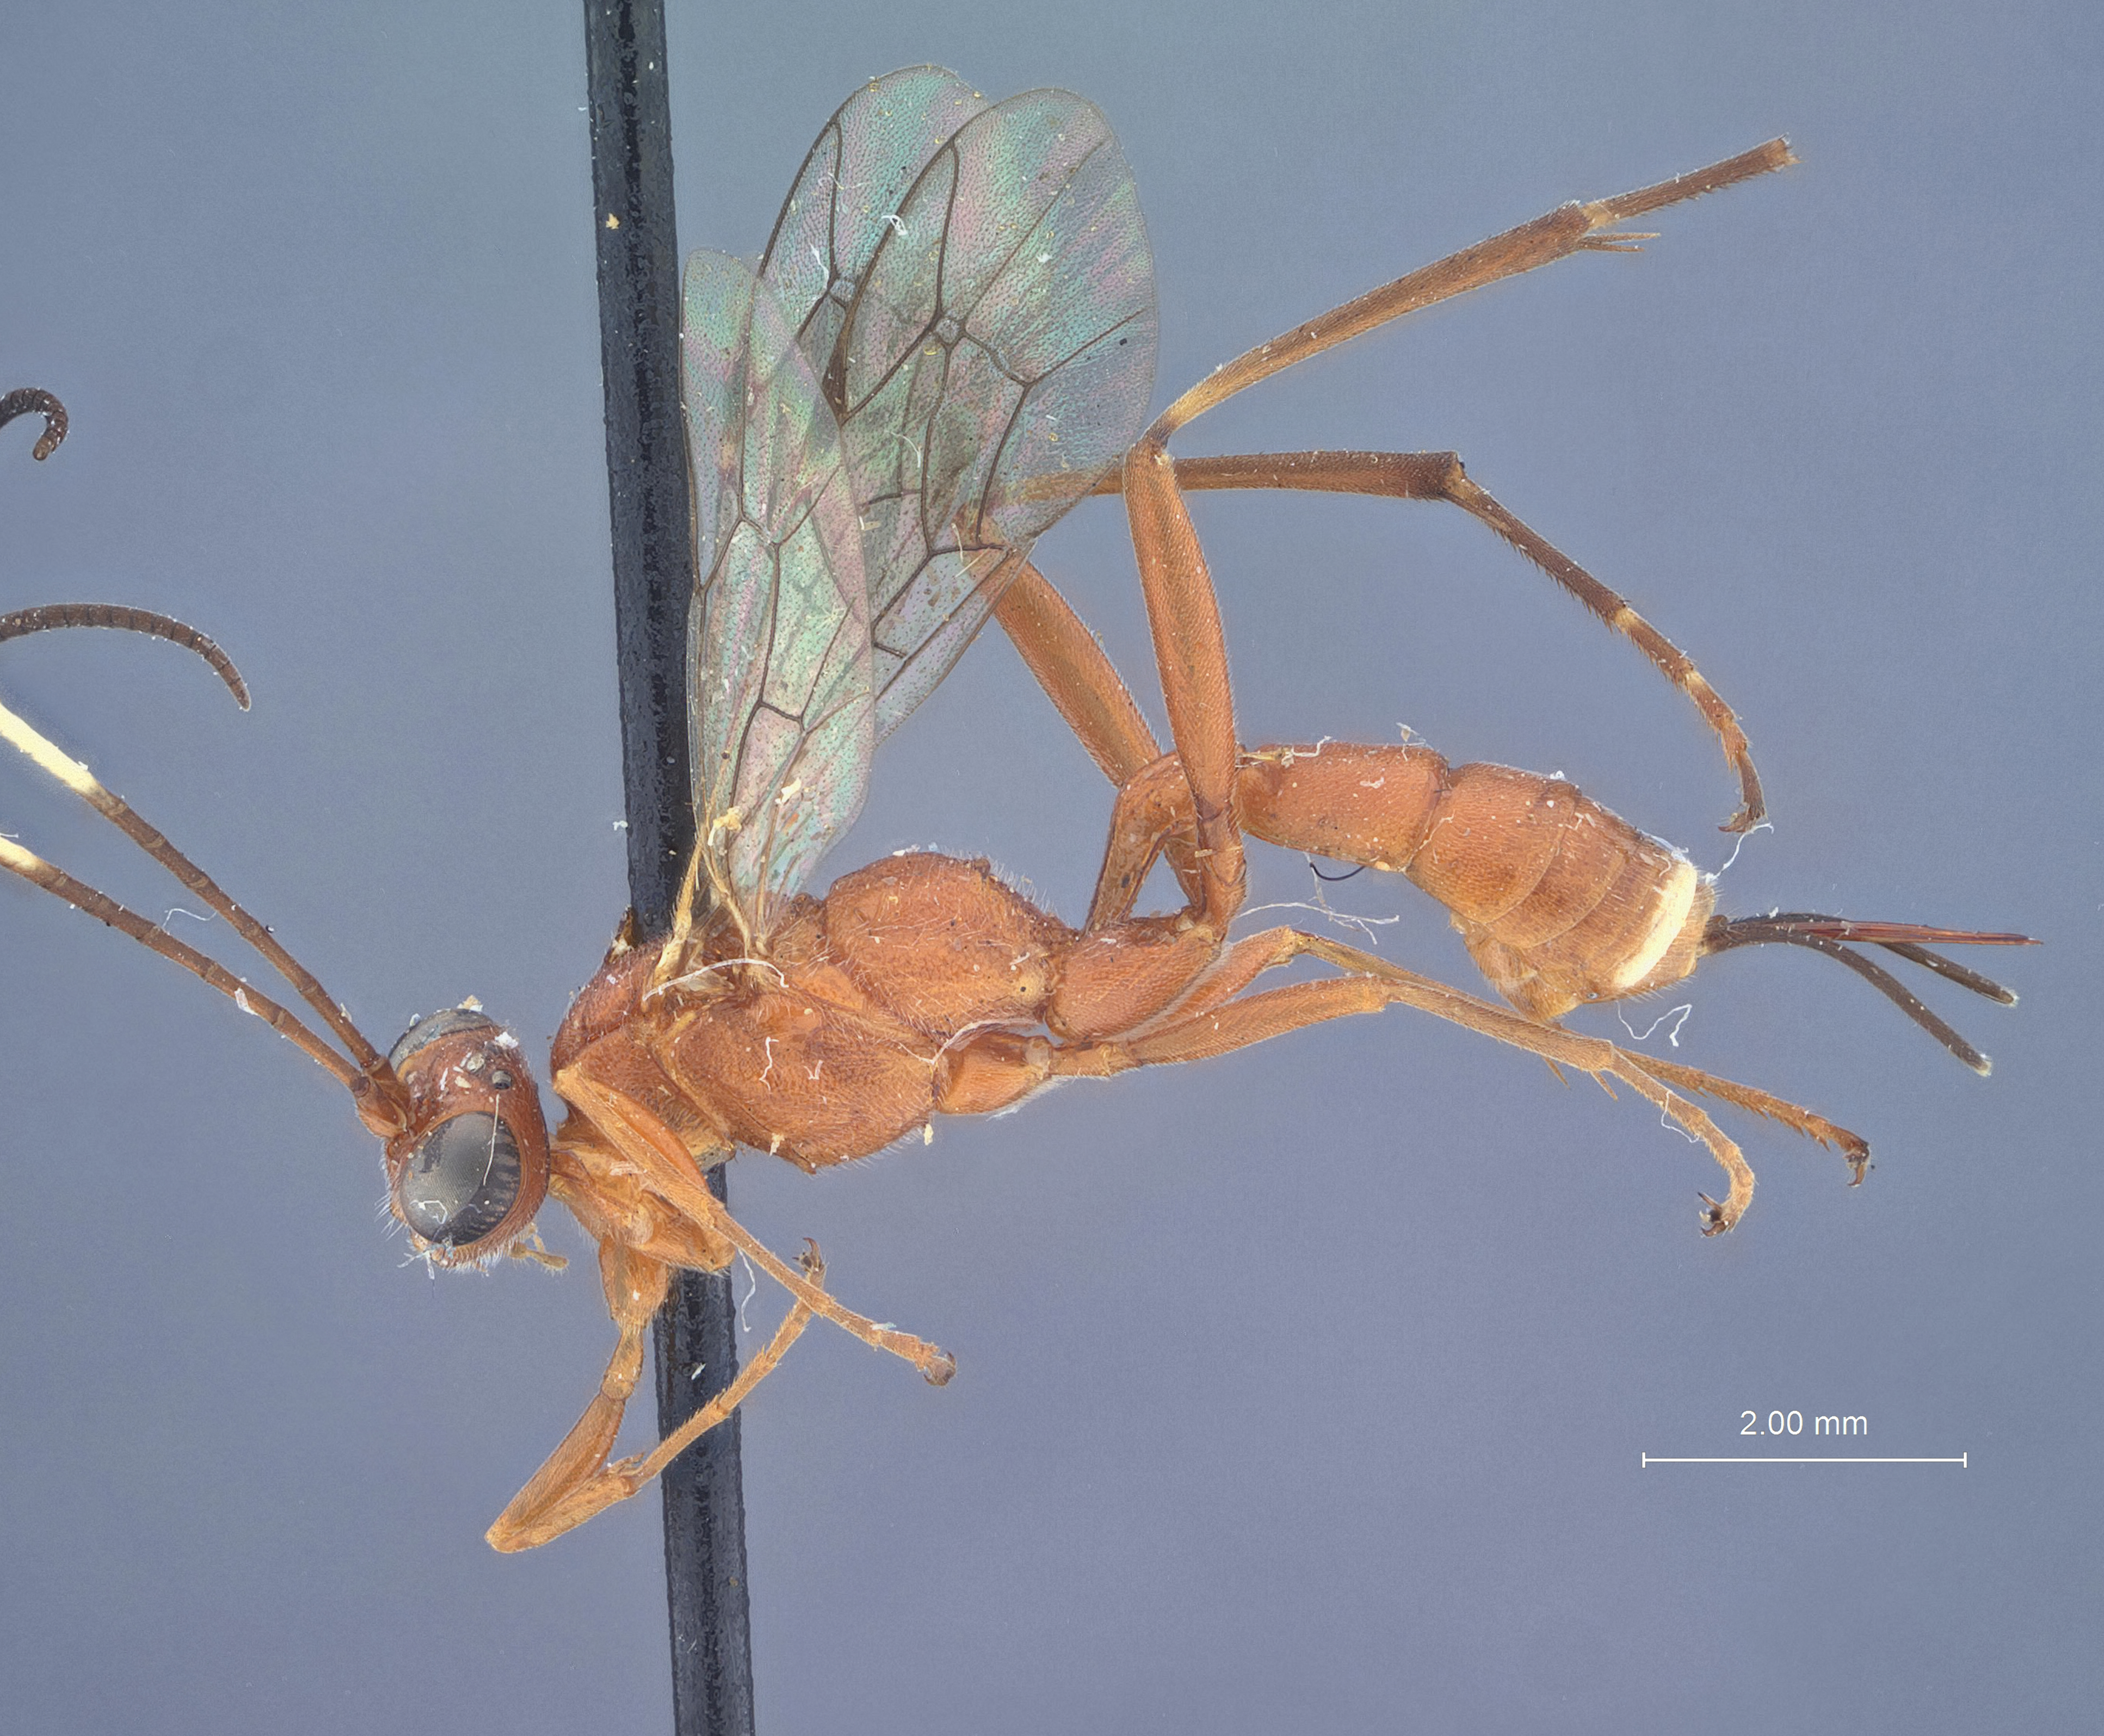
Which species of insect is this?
Listrognathus acheloma
